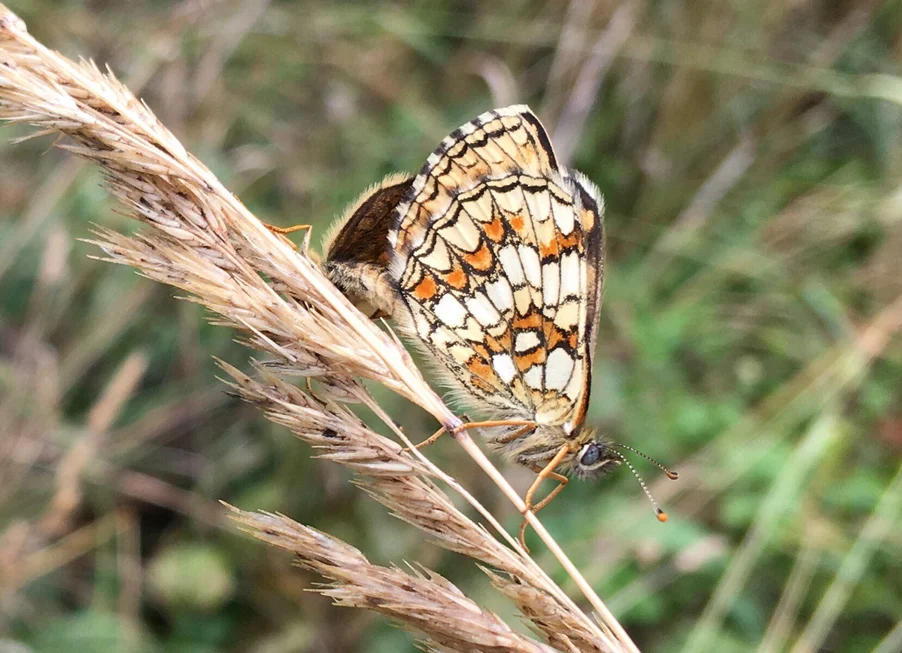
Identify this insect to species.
Melitaea athalia
